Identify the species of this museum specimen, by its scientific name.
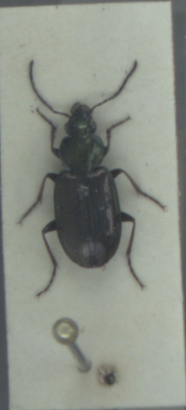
Agonum muelleri
